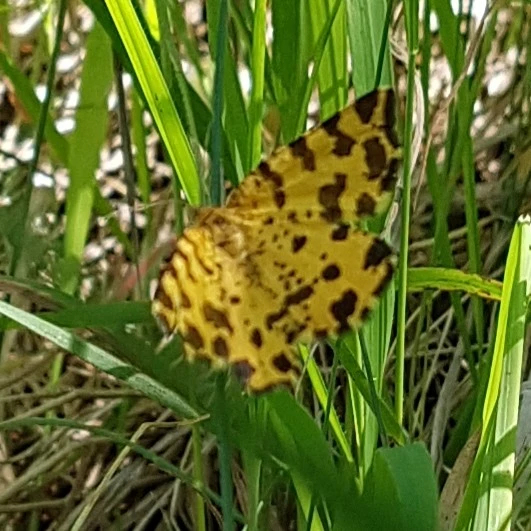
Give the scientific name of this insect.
Pseudopanthera macularia
